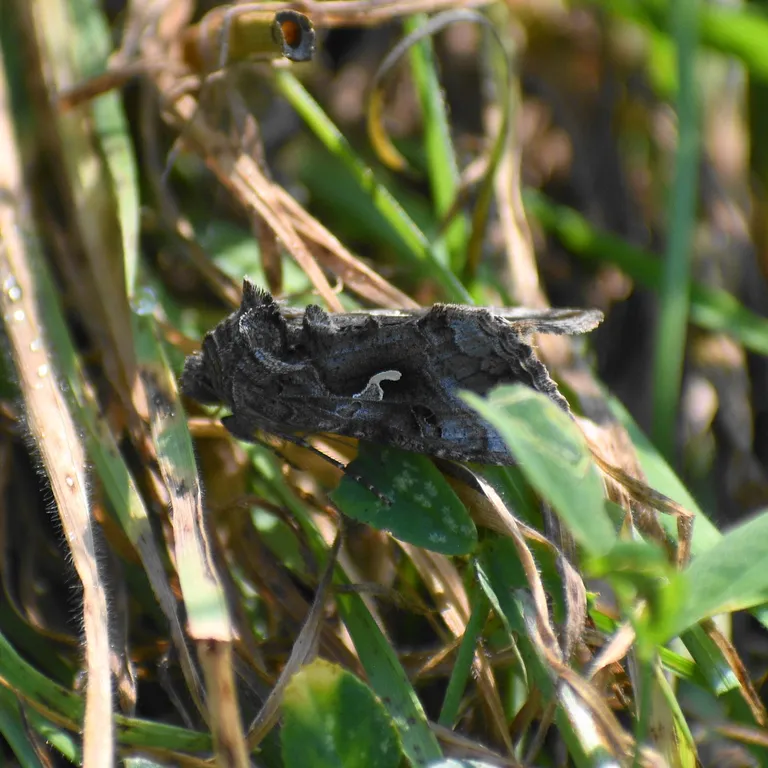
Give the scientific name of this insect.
Autographa gamma
